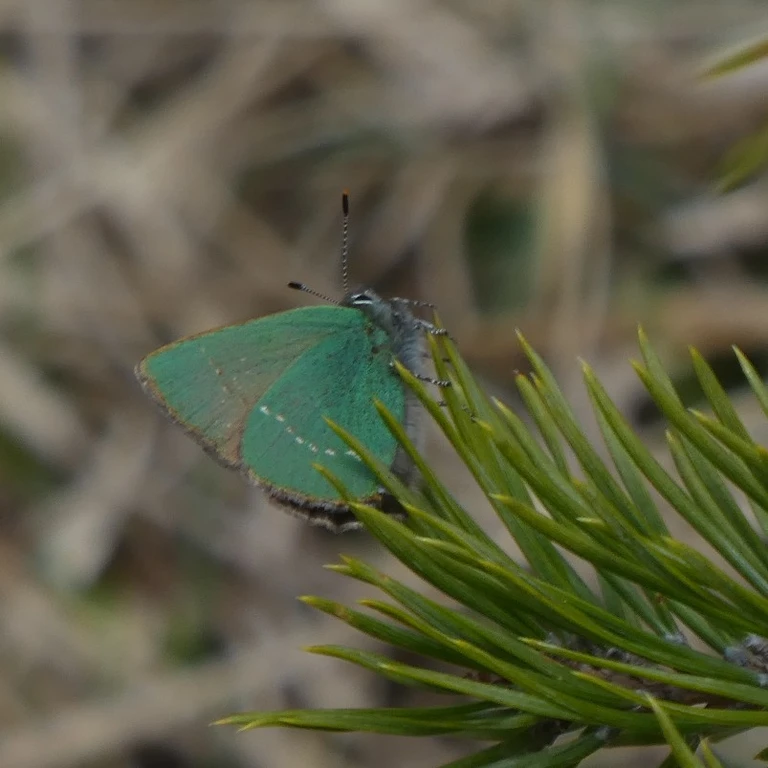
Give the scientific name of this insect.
Callophrys rubi
